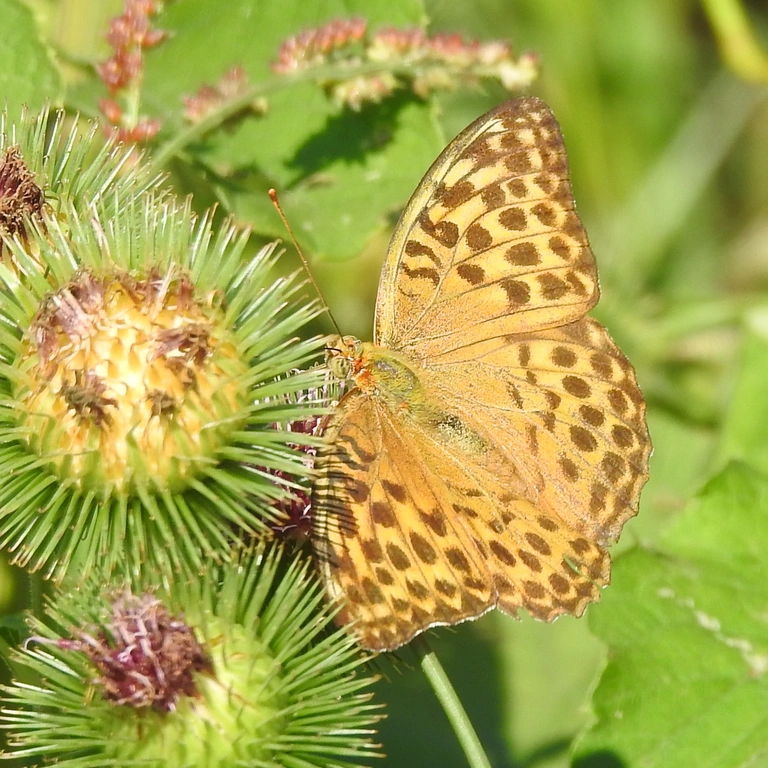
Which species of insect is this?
Argynnis paphia
